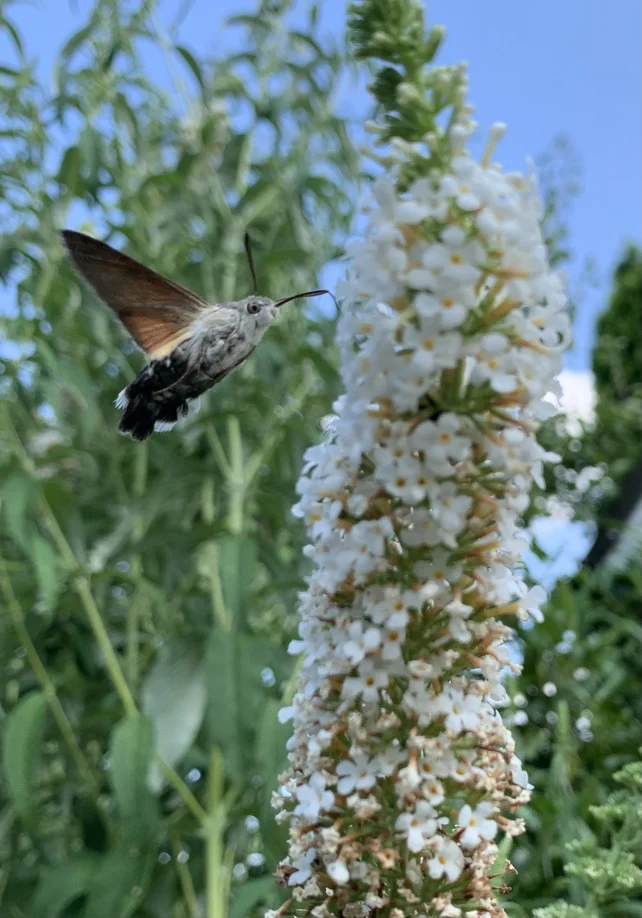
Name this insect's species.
Macroglossum stellatarum
